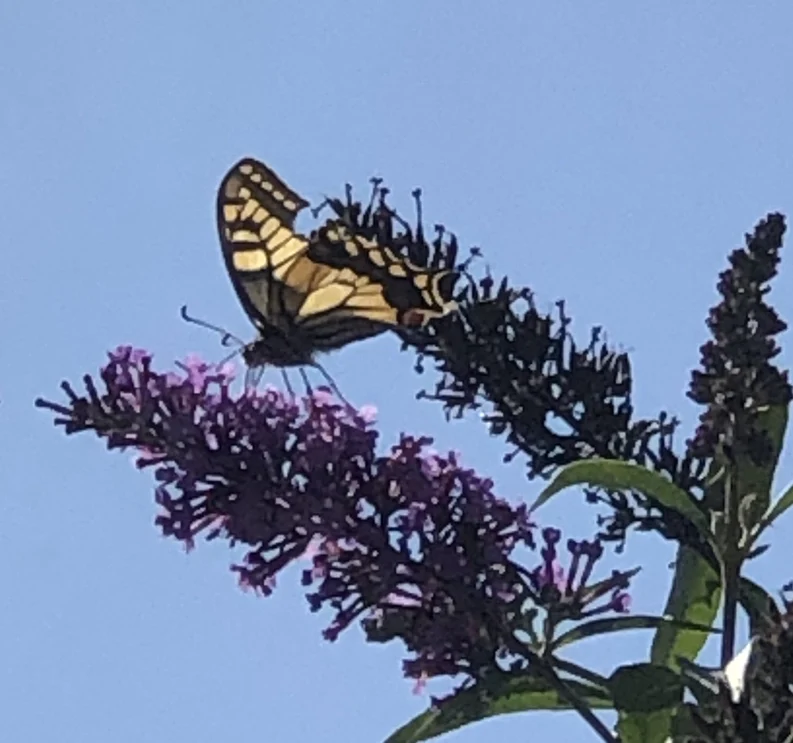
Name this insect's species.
Papilio machaon
